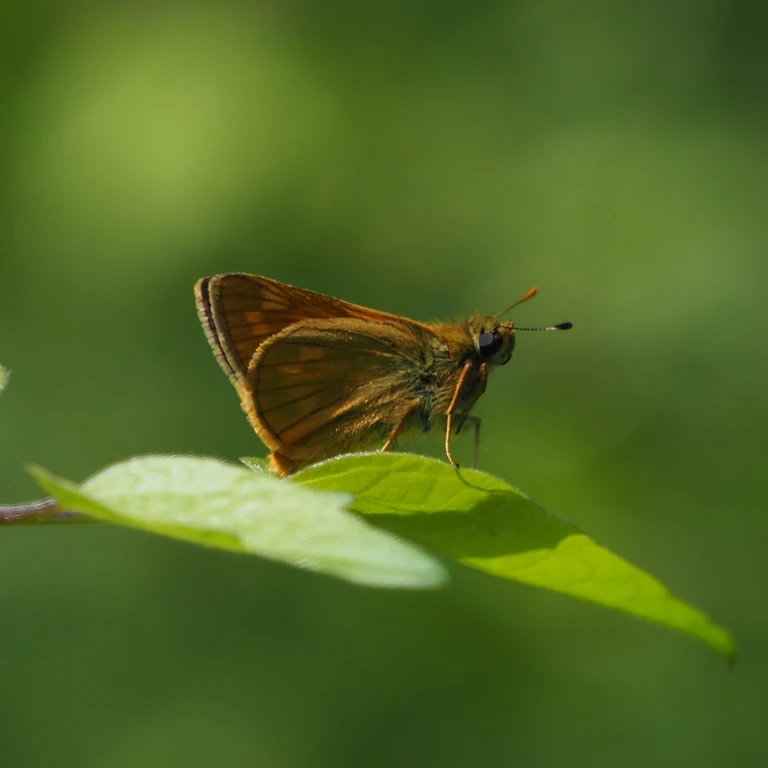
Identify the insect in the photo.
Ochlodes sylvanus (also Ochlodes venata)
